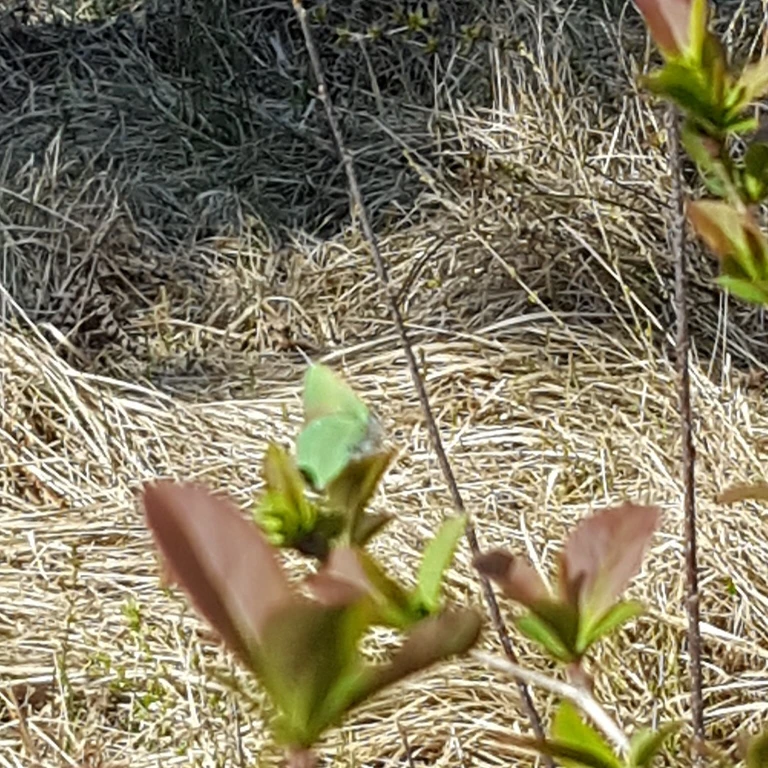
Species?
Callophrys rubi
